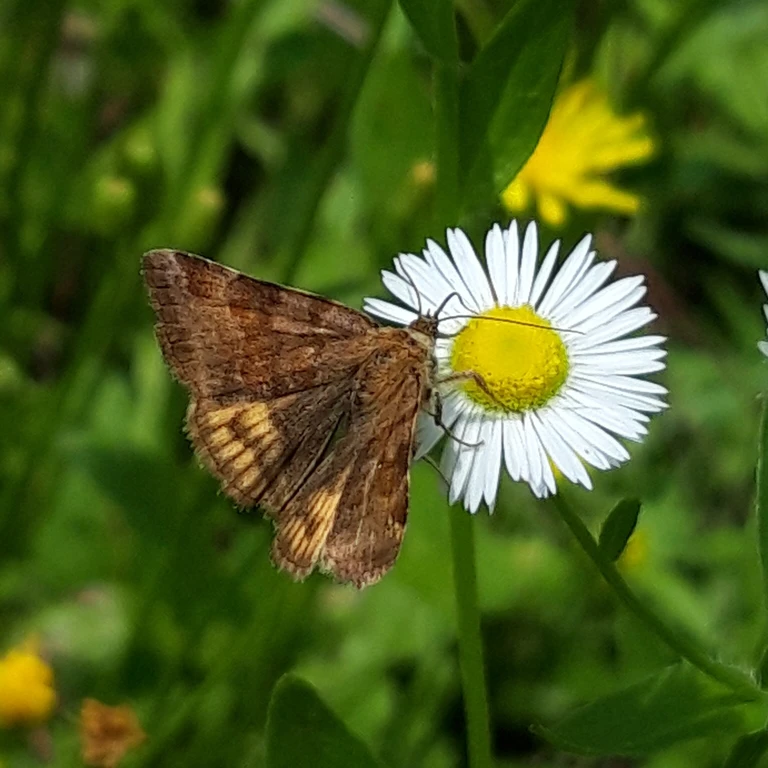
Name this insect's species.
Euclidia glyphica
